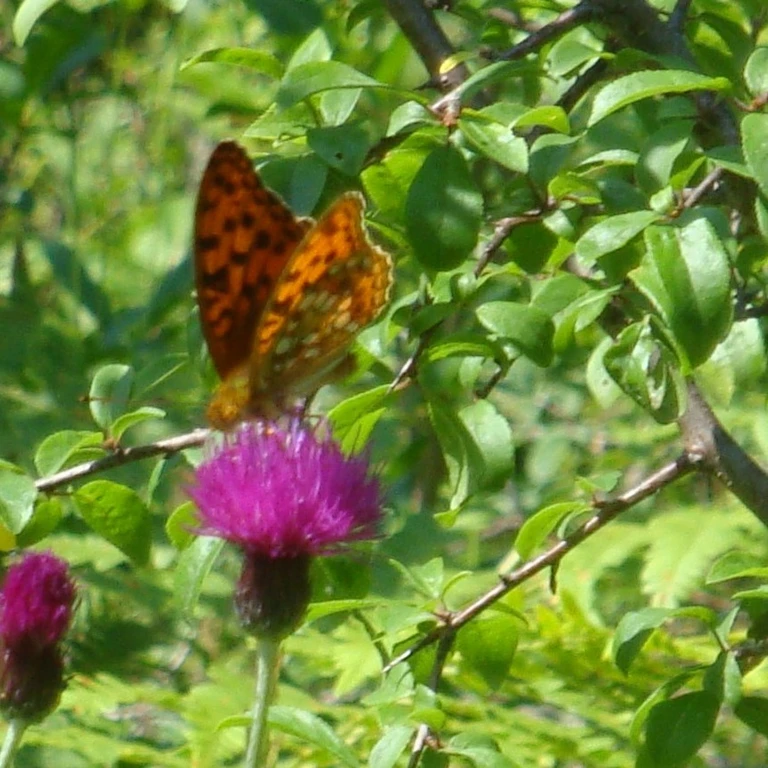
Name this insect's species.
Fabriciana adippe
